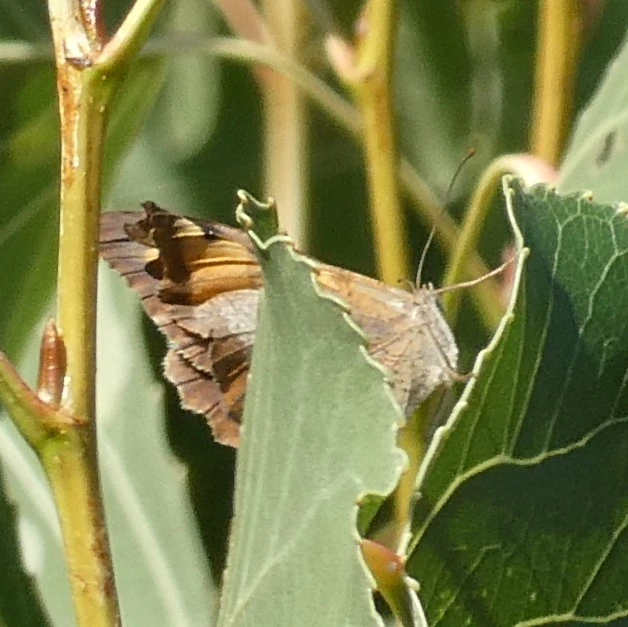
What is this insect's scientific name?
Maniola jurtina
